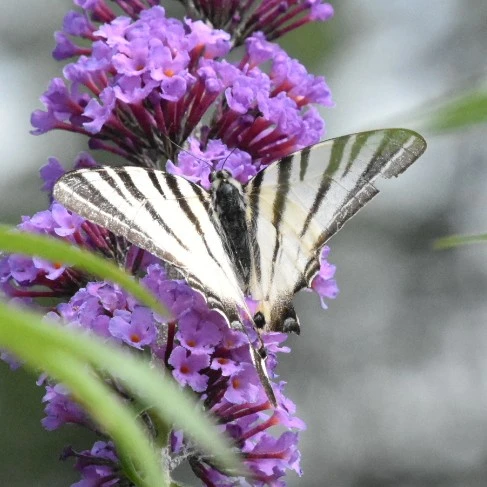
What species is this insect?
Iphiclides podalirius
